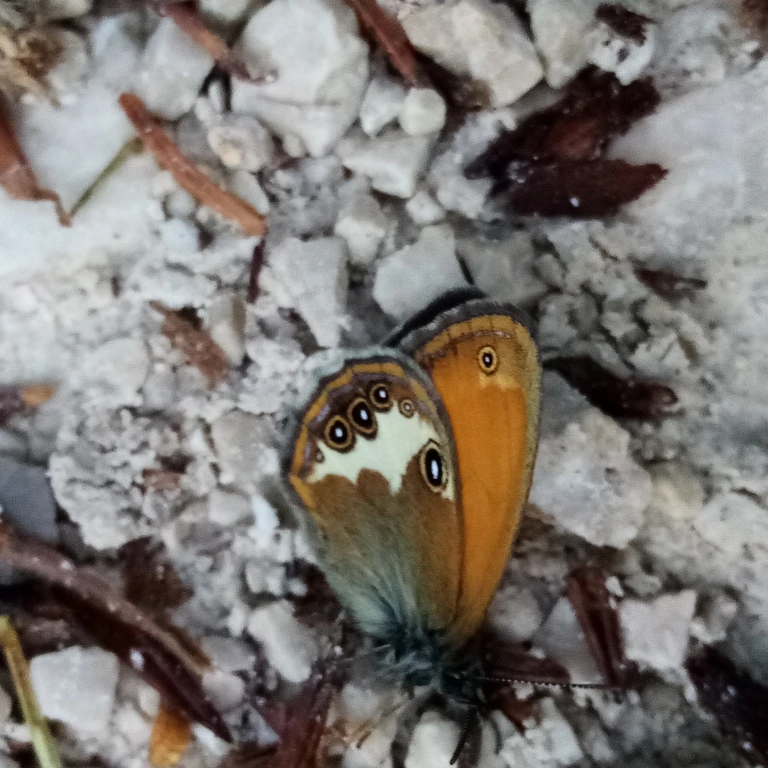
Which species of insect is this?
Coenonympha arcania
